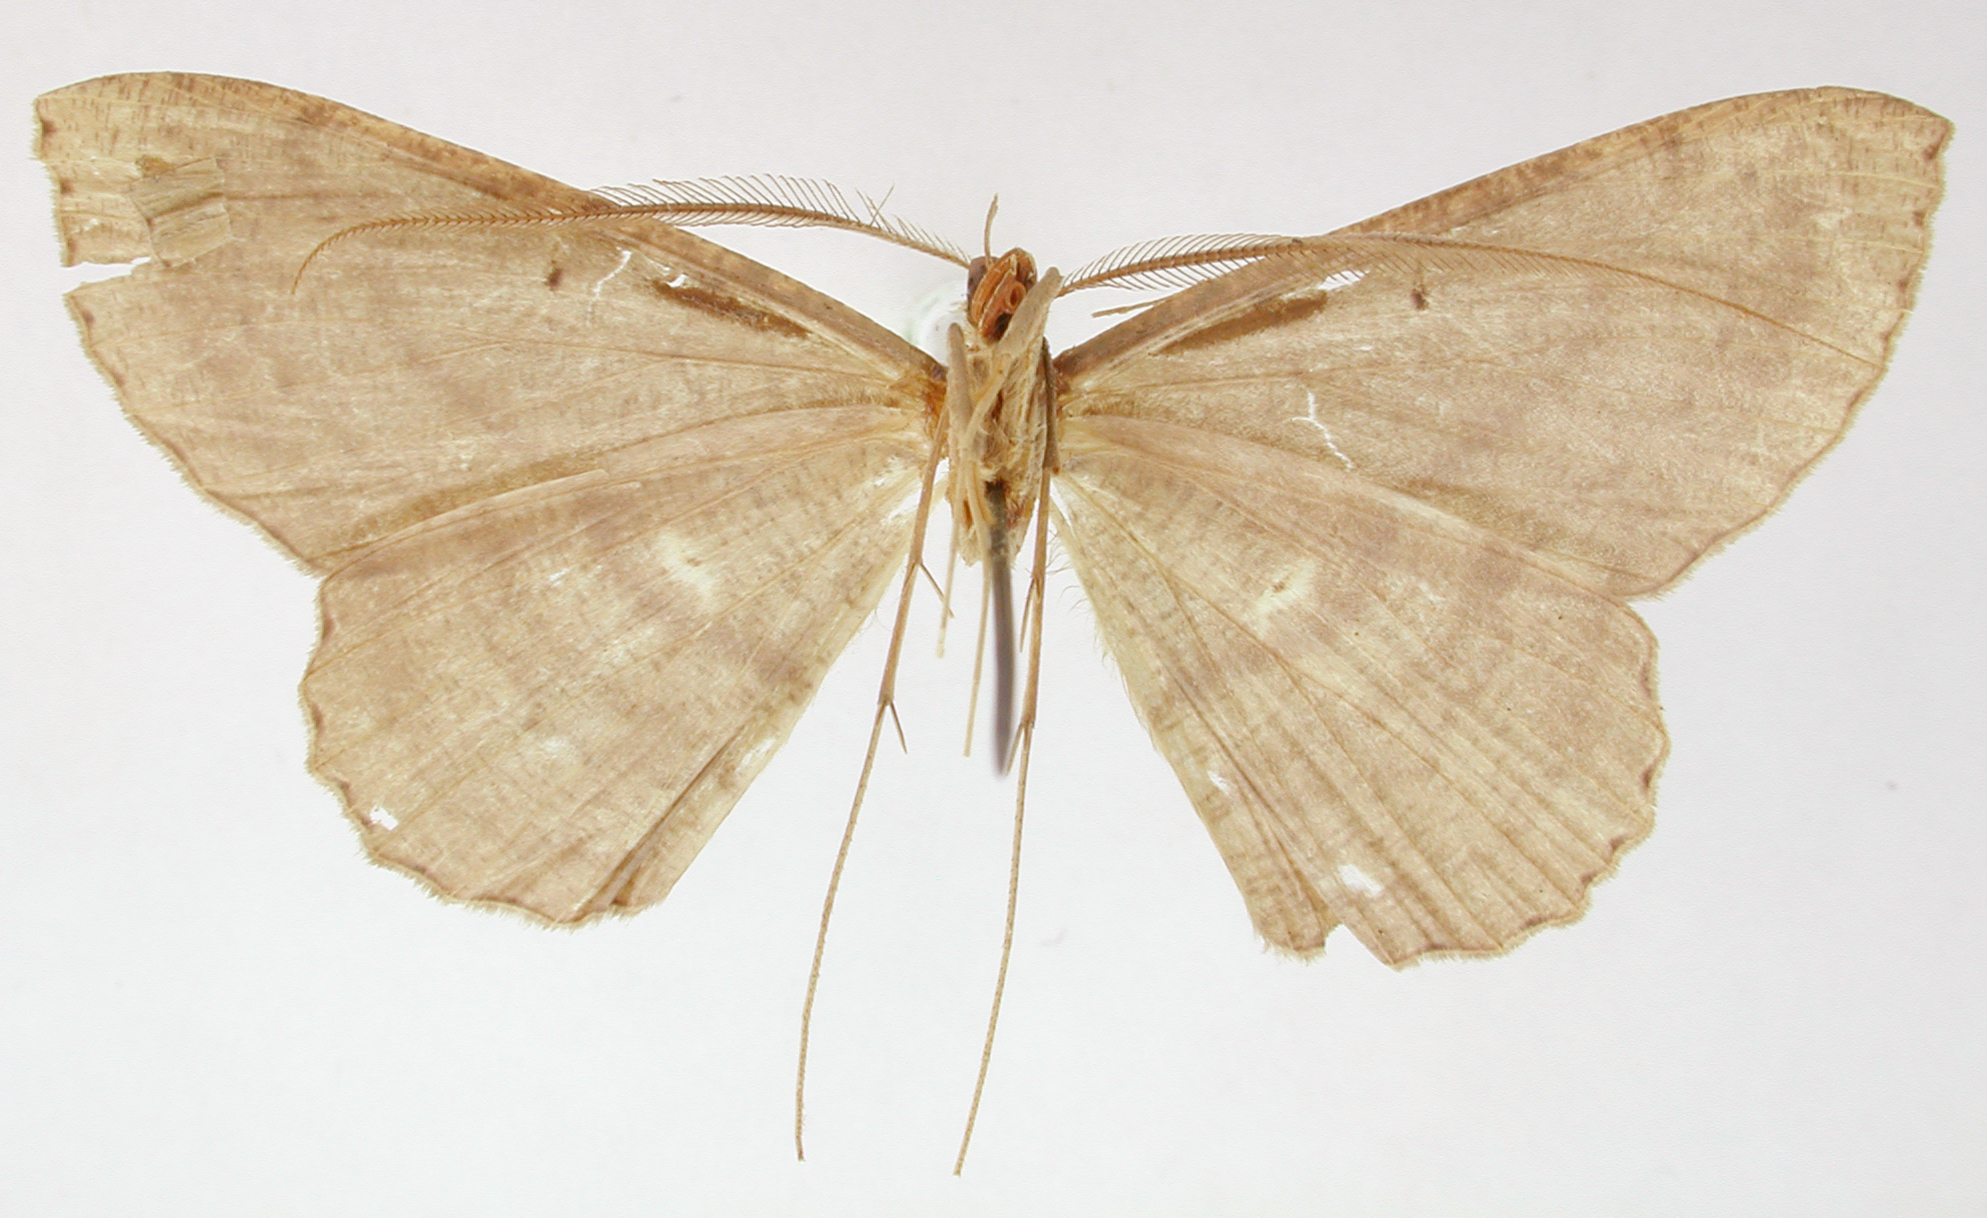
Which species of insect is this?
Mecoceras albimacula
